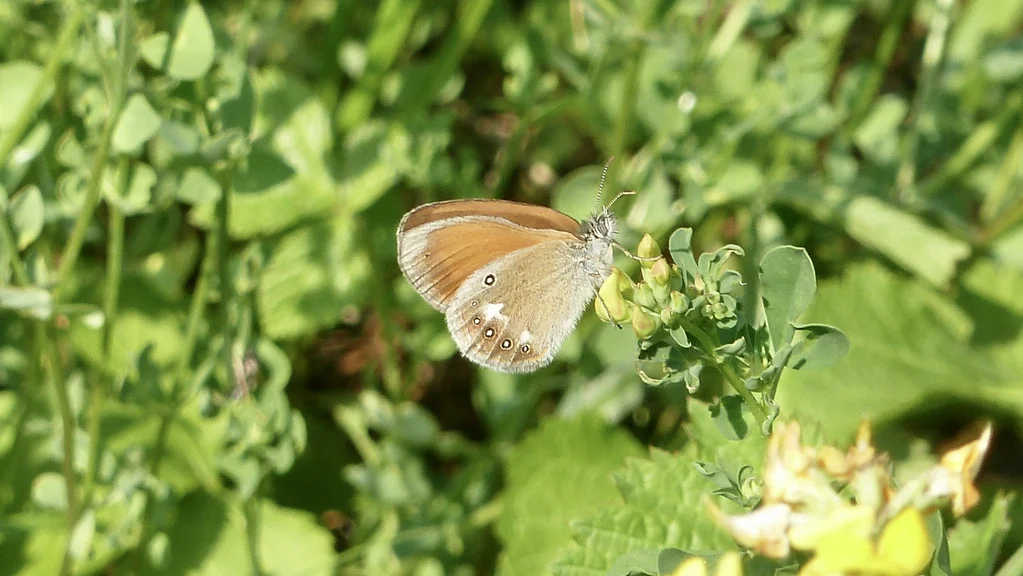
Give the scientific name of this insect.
Coenonympha glycerion (also Coenonympha iphis)
